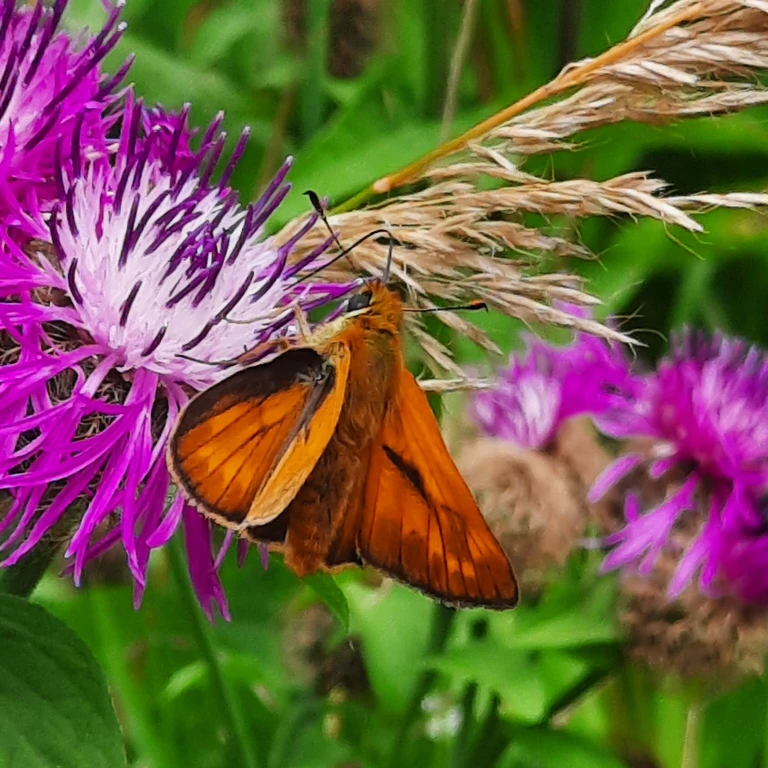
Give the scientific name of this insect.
Ochlodes sylvanus (also Ochlodes venata)
